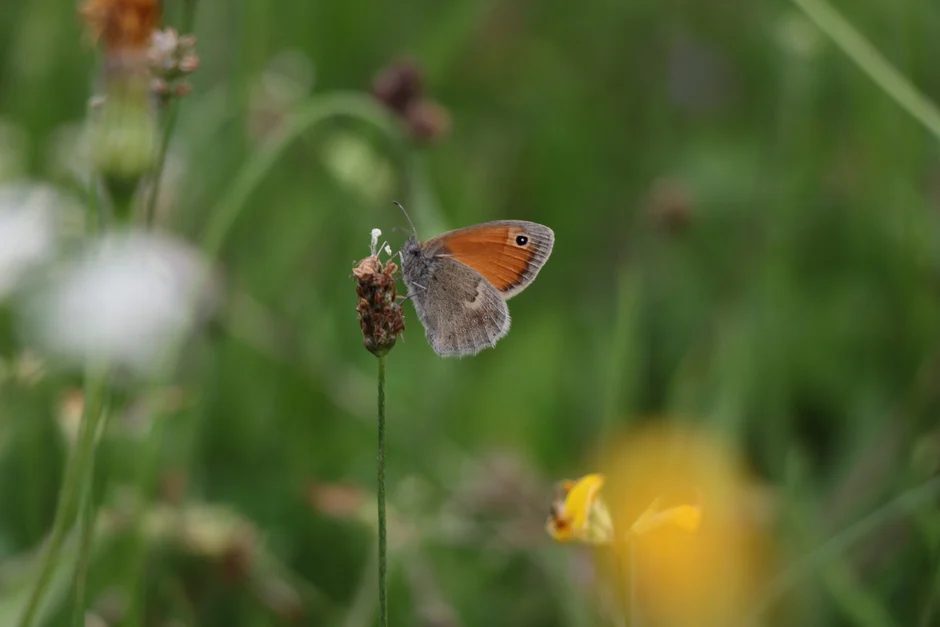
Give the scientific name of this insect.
Coenonympha pamphilus
